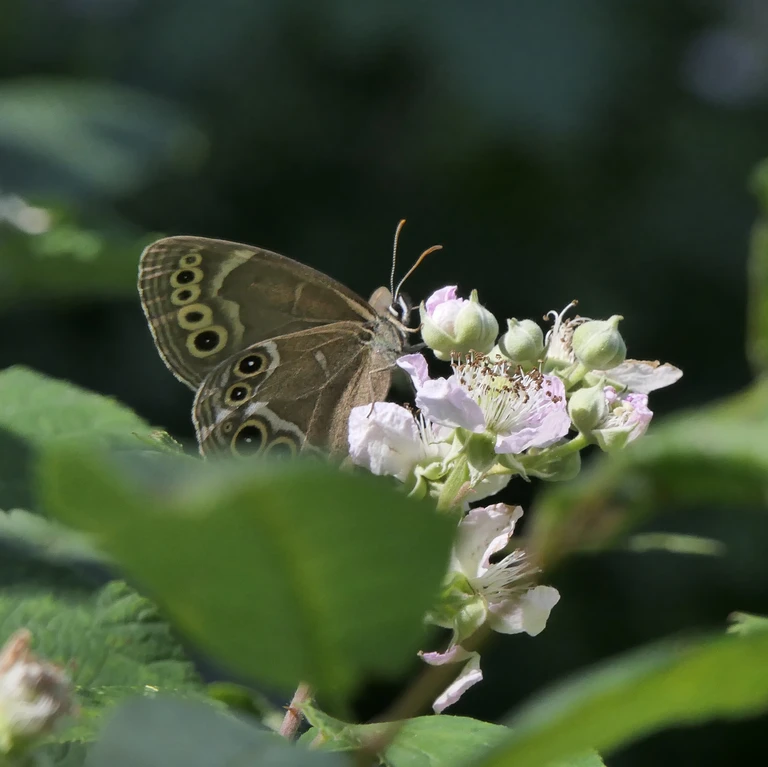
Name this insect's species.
Lopinga achine (also Pararge achine)
